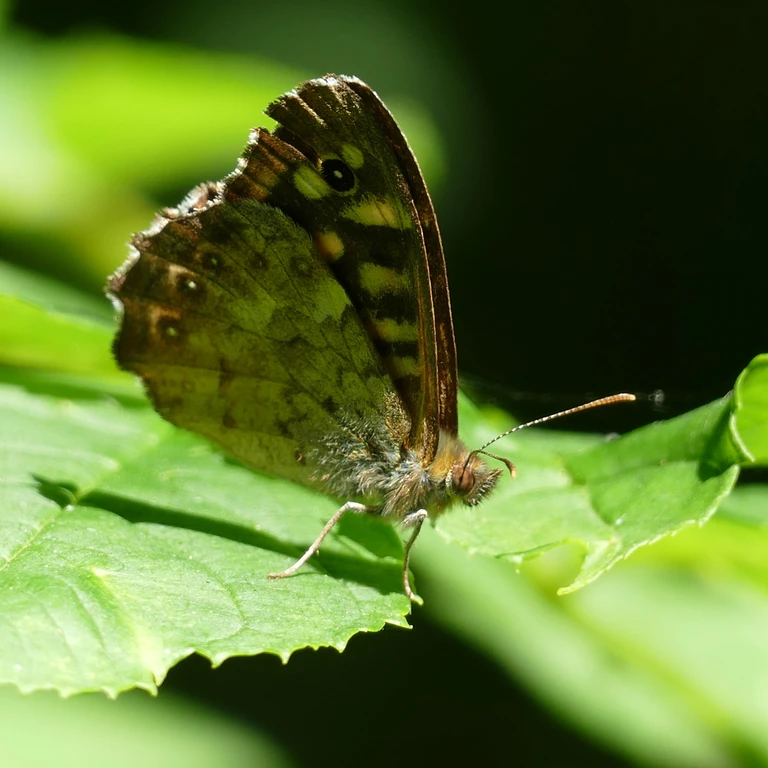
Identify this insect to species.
Pararge aegeria
